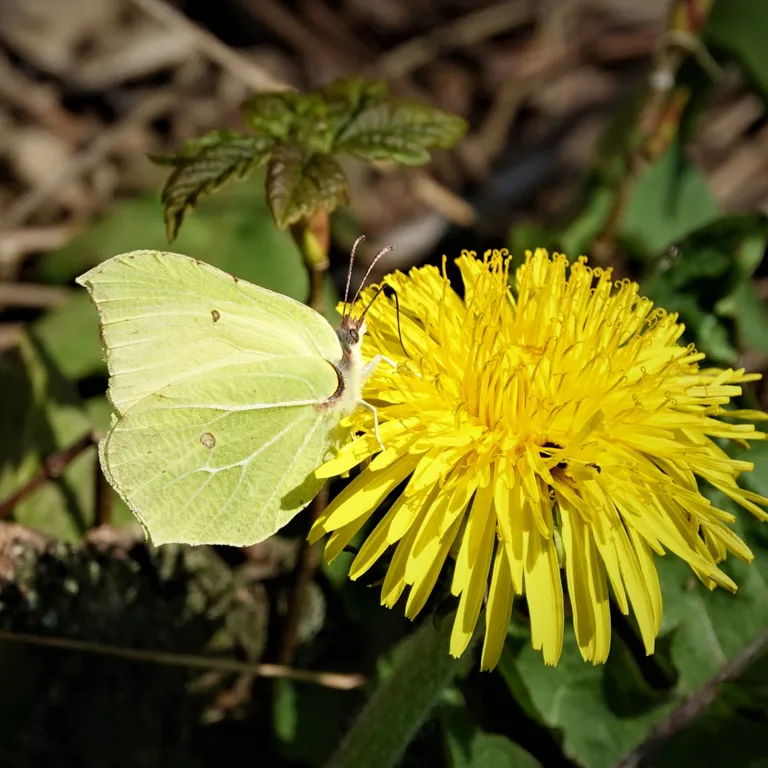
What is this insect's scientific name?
Gonepteryx rhamni
